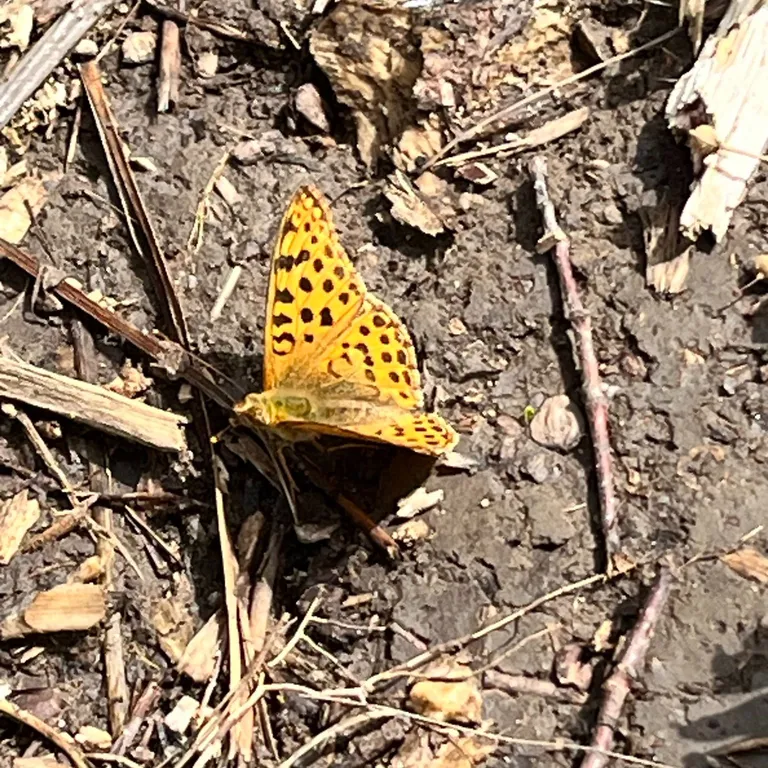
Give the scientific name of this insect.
Issoria lathonia
